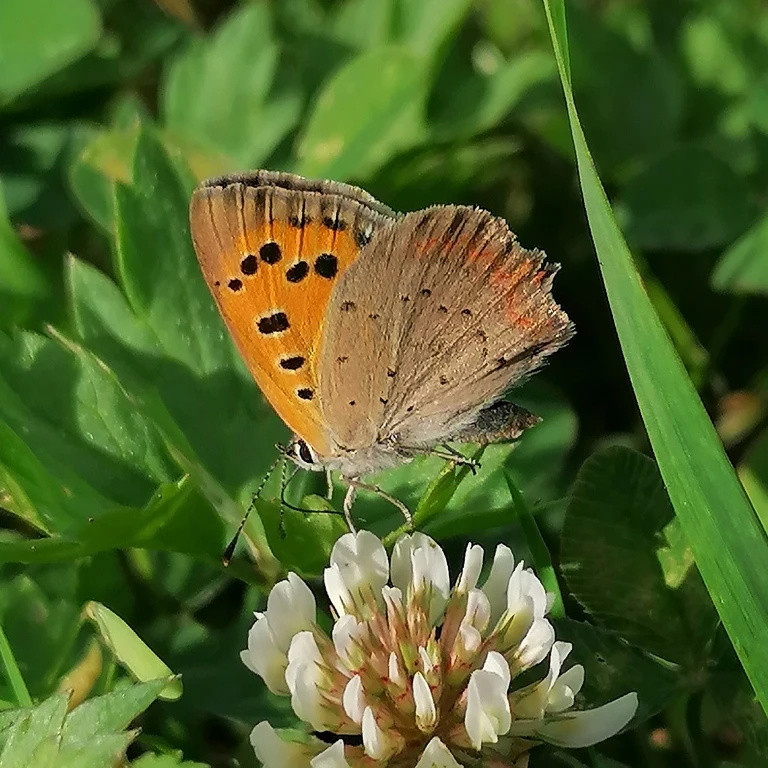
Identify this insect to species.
Lycaena phlaeas
